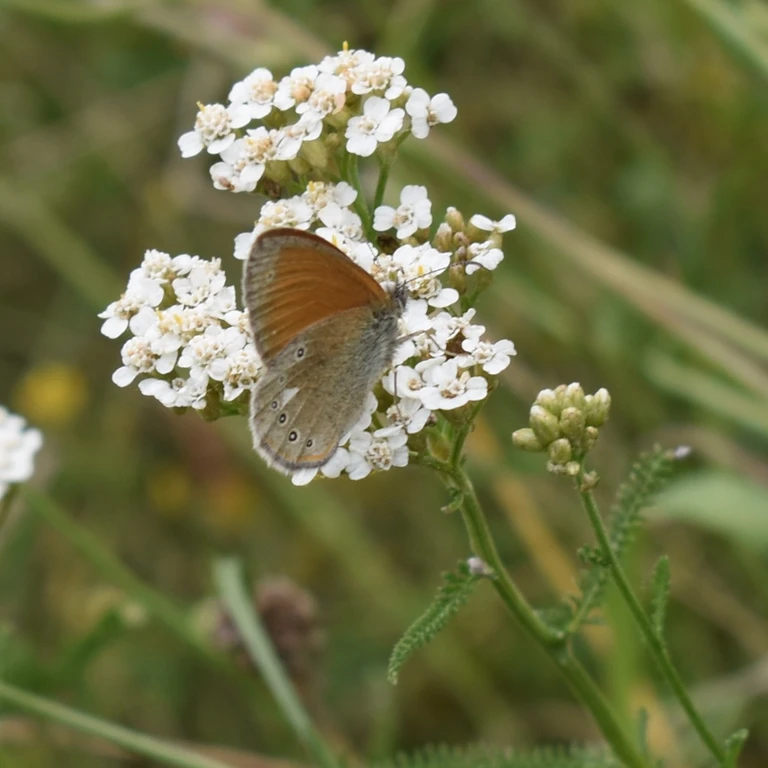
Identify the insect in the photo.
Coenonympha glycerion (also Coenonympha iphis)
